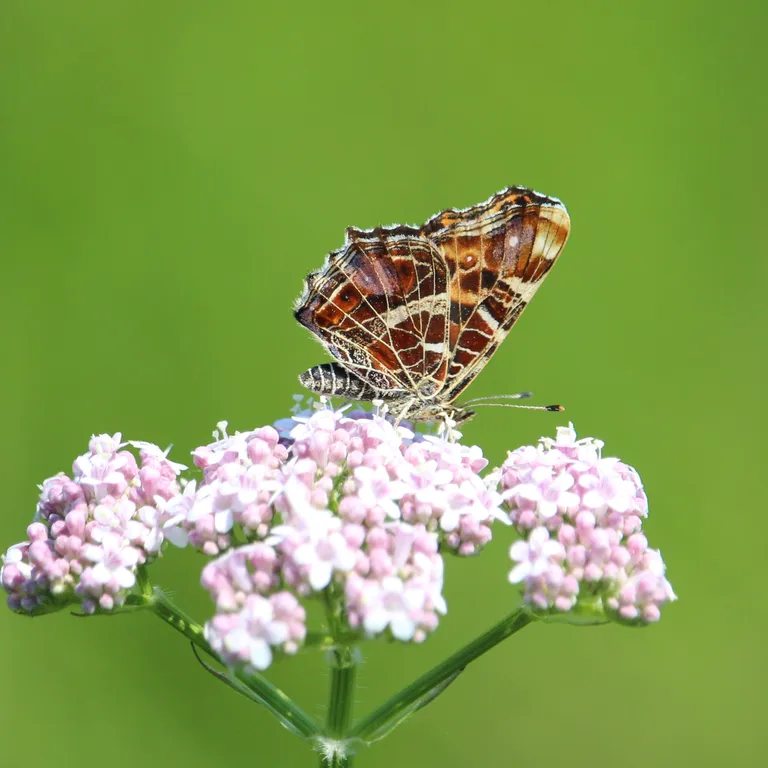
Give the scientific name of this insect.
Araschnia levana
